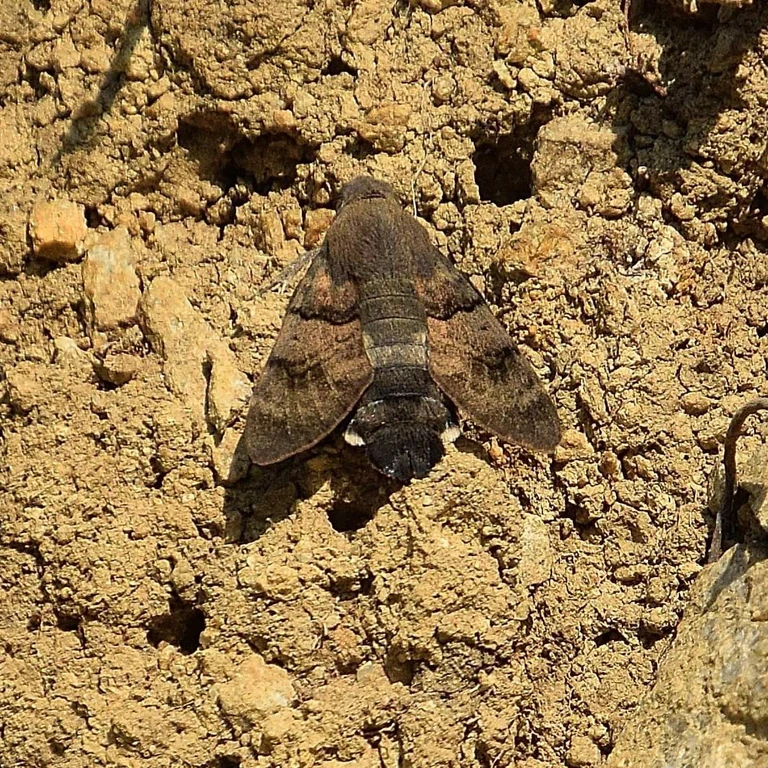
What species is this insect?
Macroglossum stellatarum
